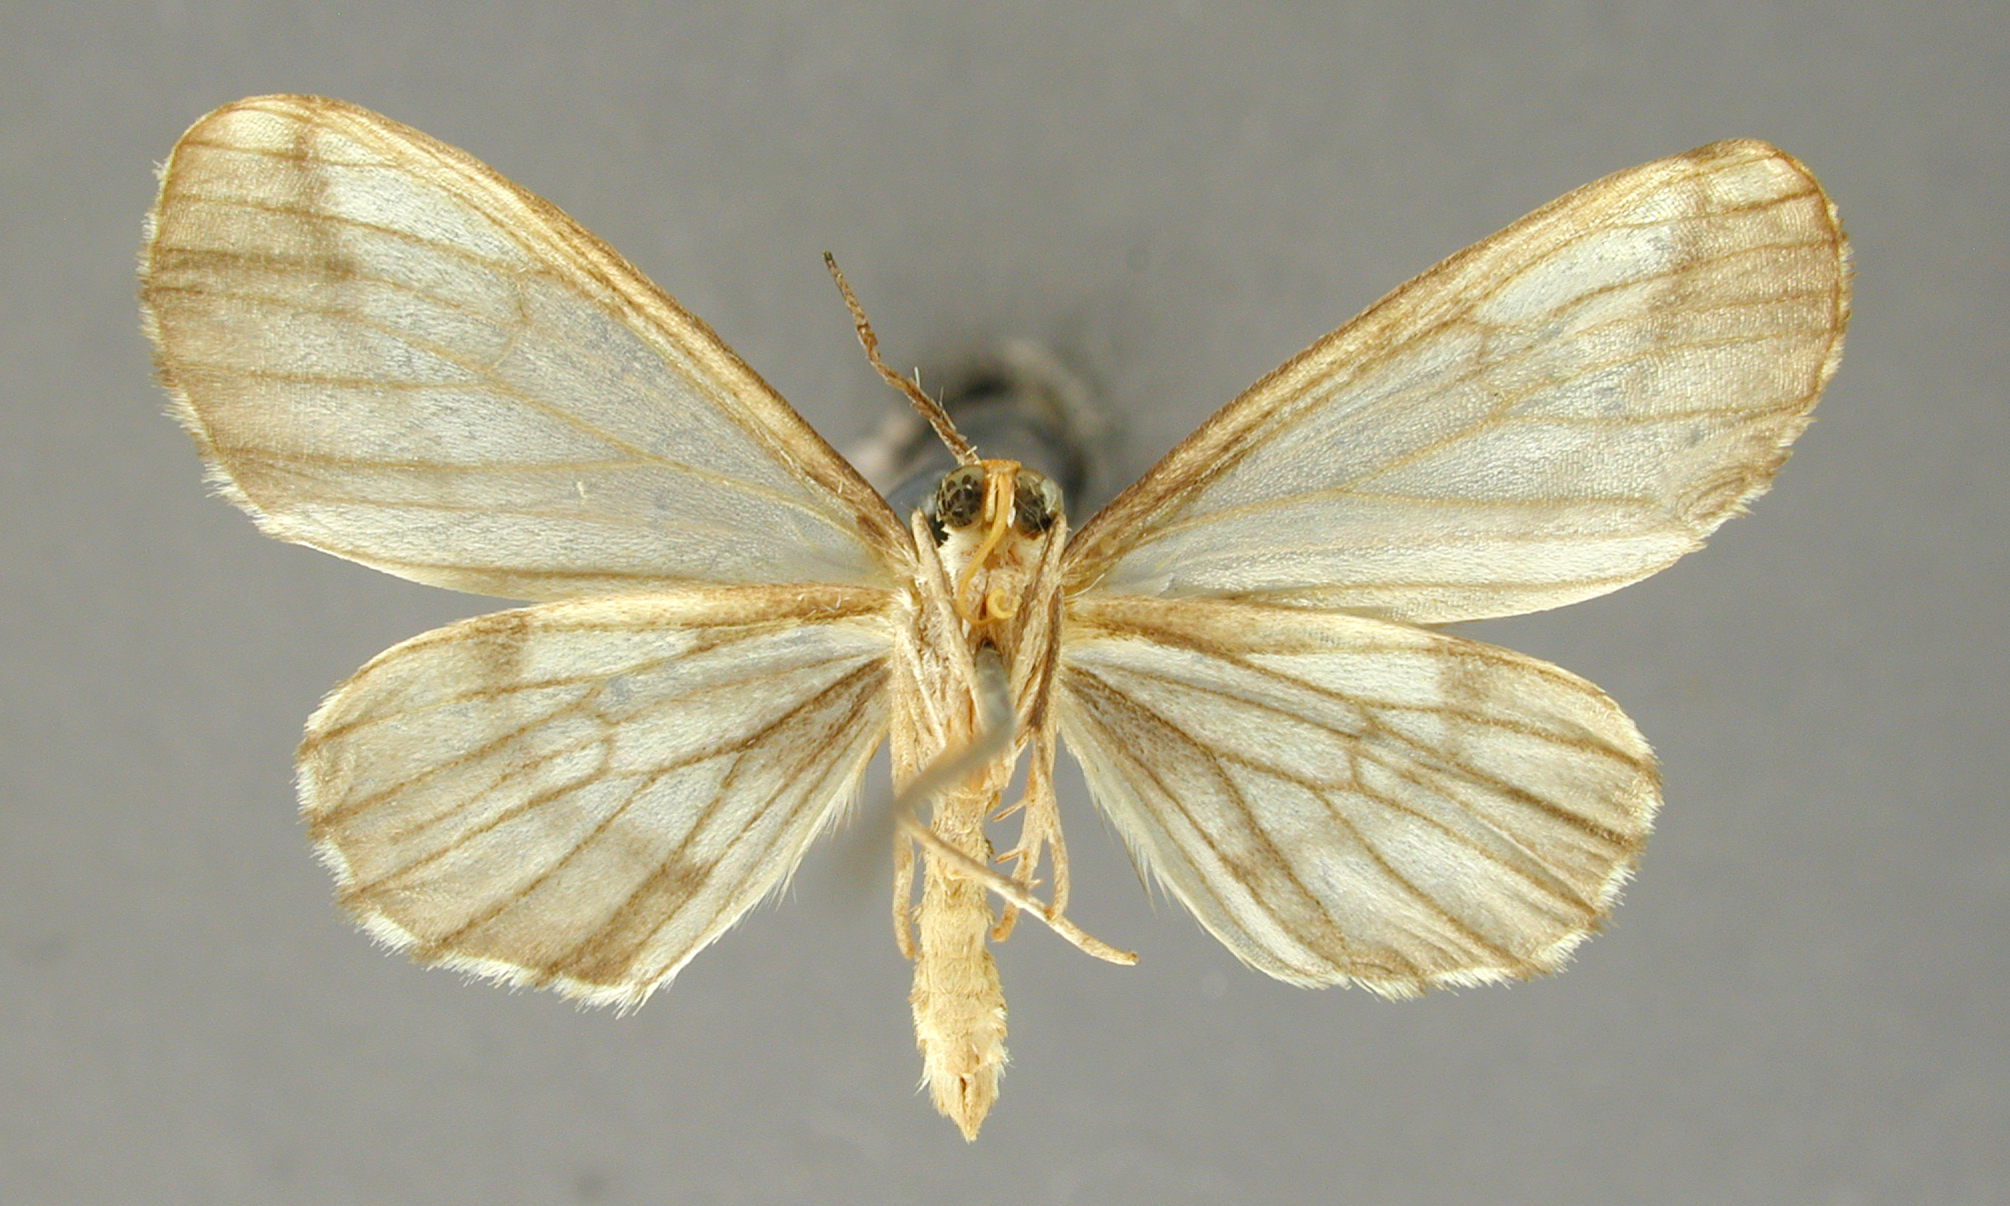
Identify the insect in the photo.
Nipteria fronsaria
